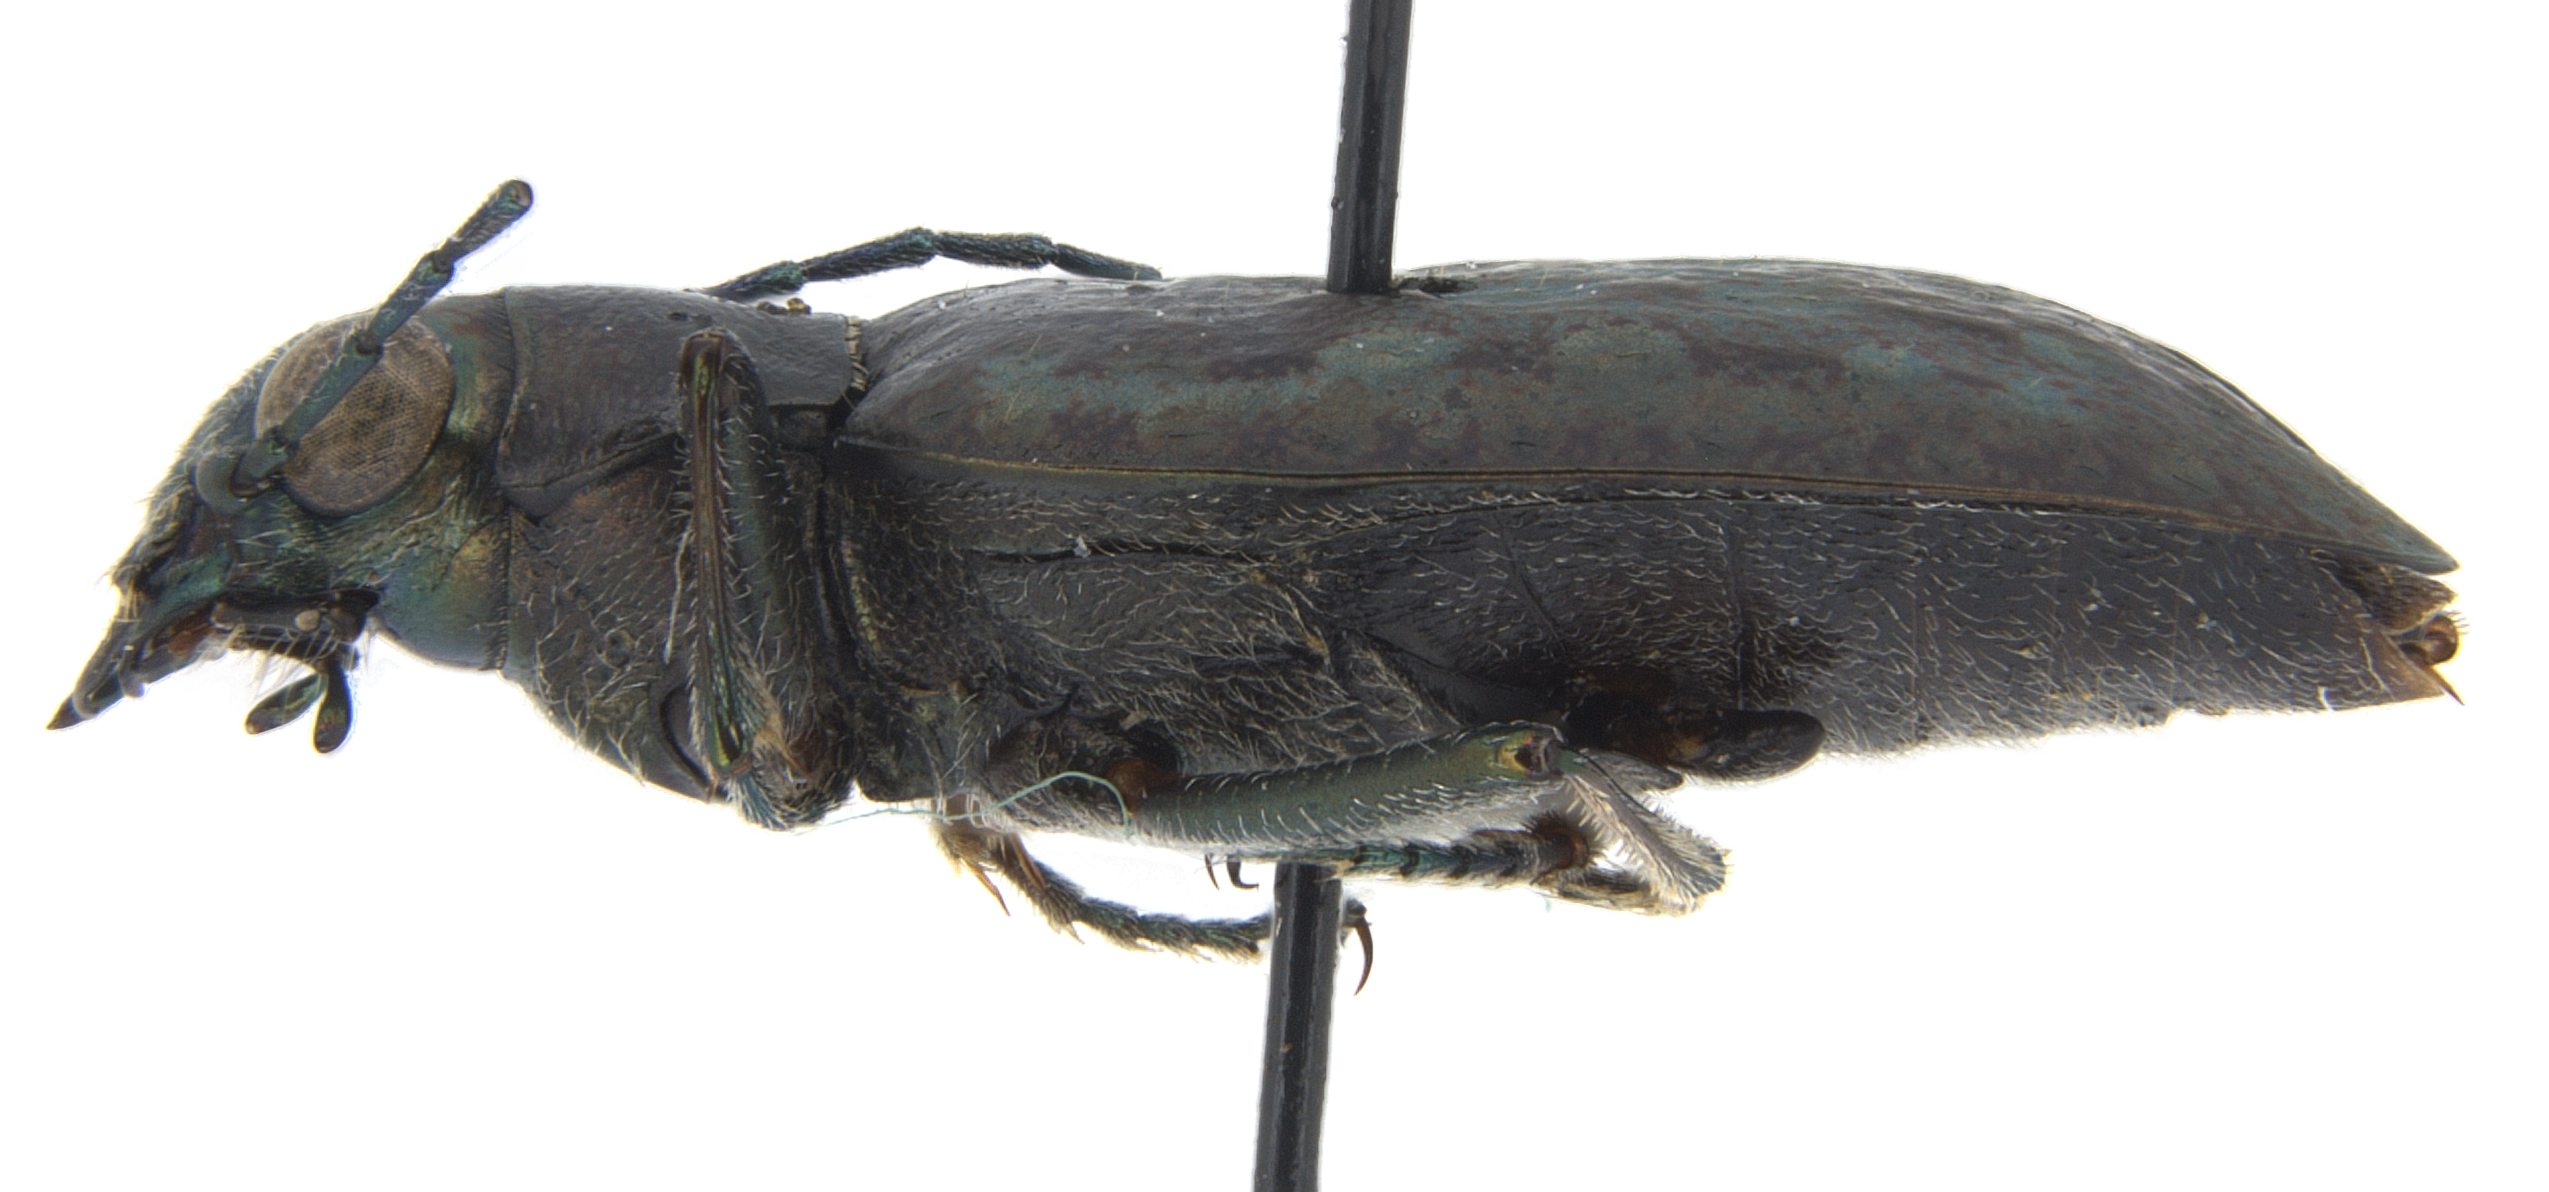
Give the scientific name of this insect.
Opisthius richardsoni
